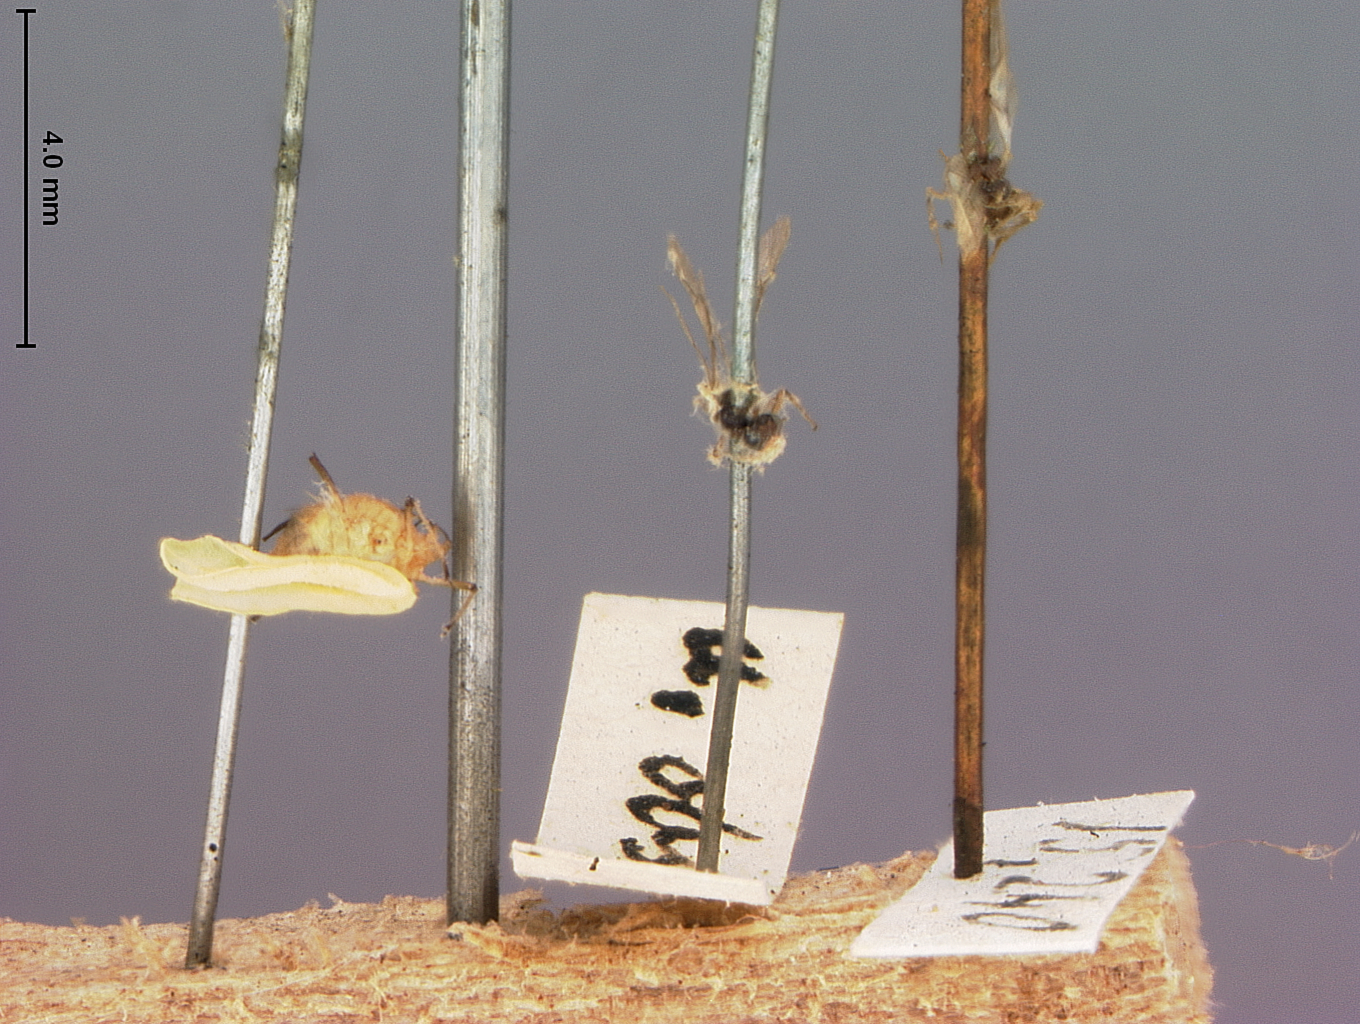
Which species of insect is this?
Aphidius avenaphis
